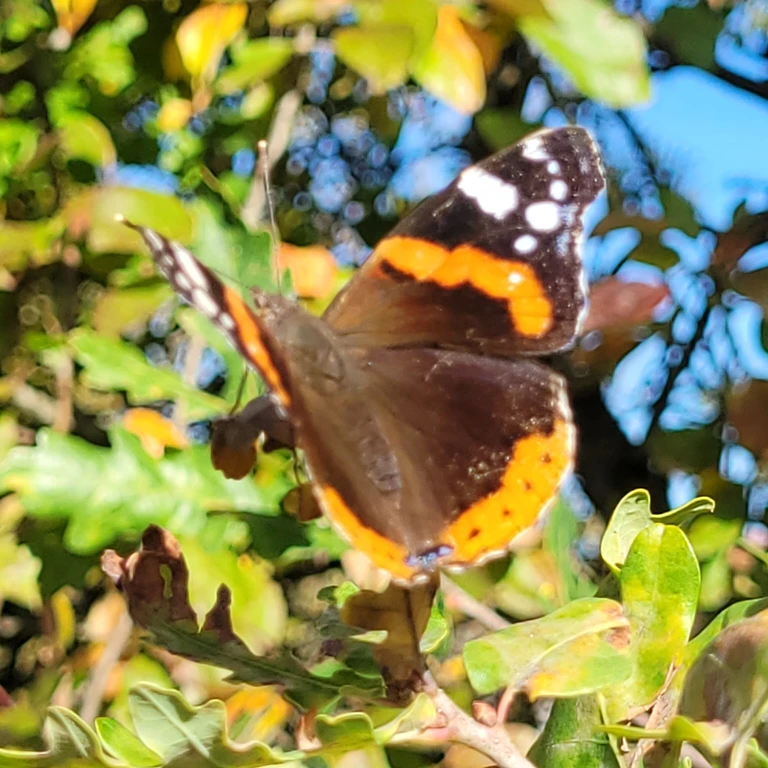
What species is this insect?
Vanessa atalanta
